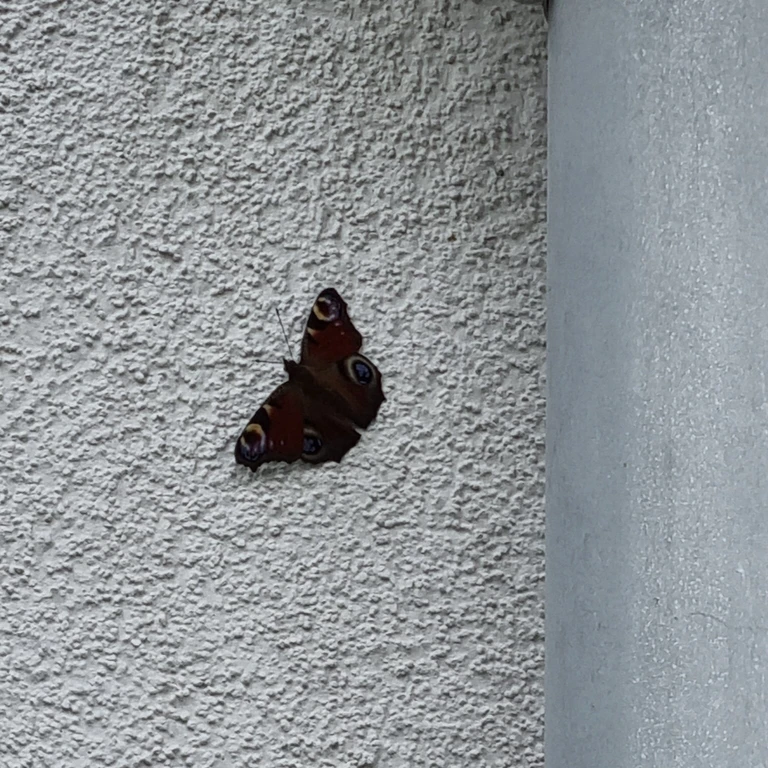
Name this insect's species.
Aglais io
